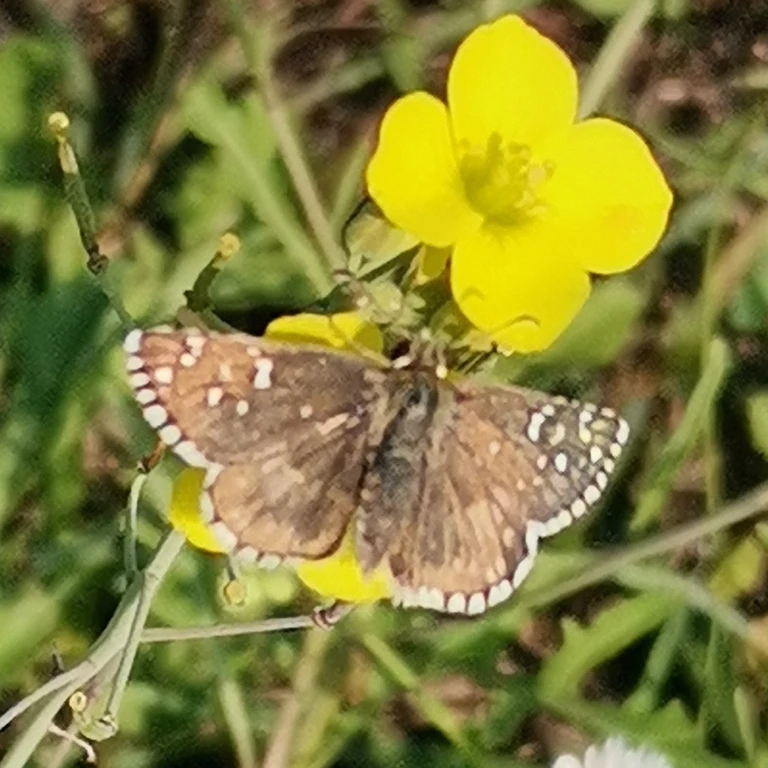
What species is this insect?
Pyrgus armoricanus
